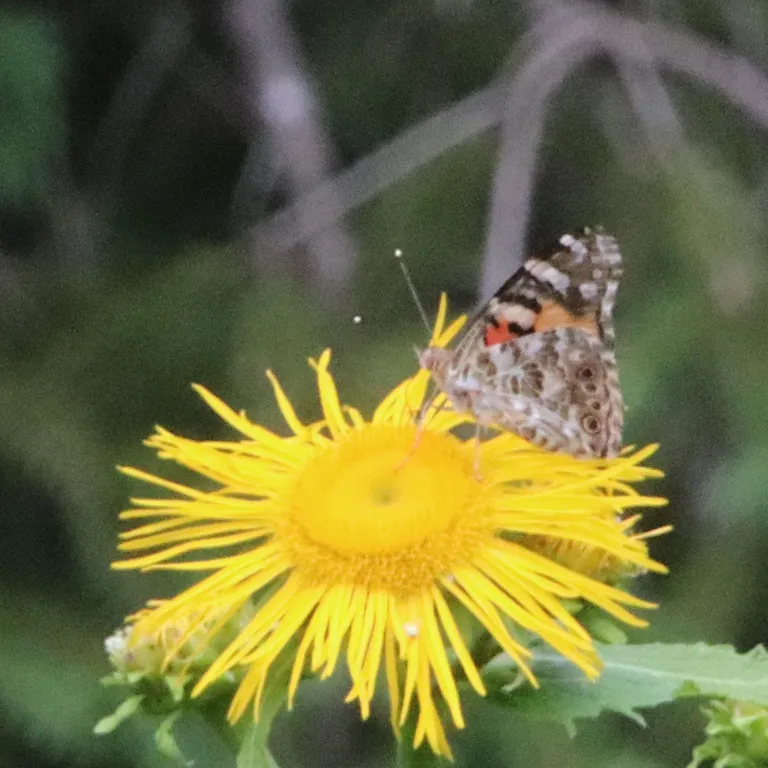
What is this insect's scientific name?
Vanessa cardui
